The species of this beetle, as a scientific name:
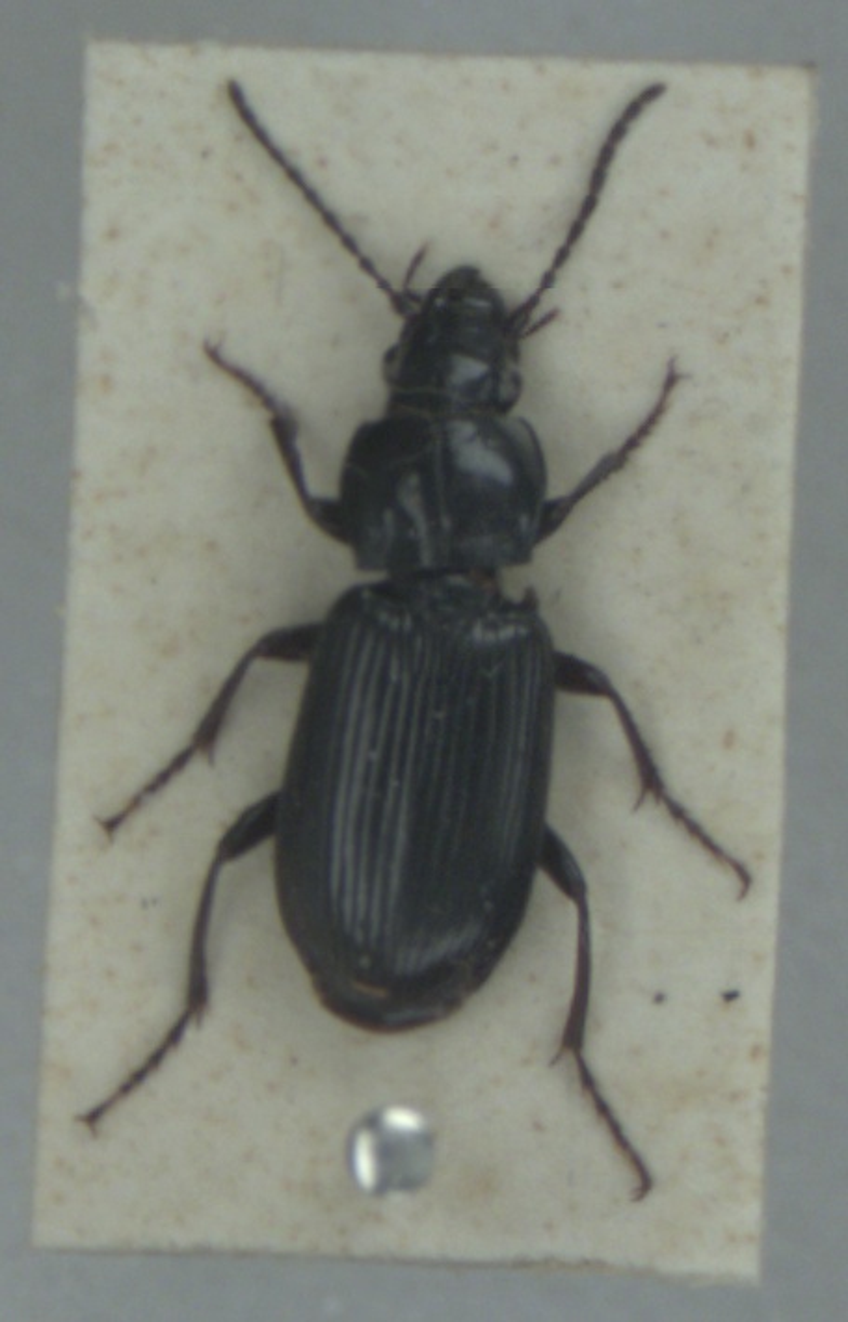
Pterostichus anthracinus
